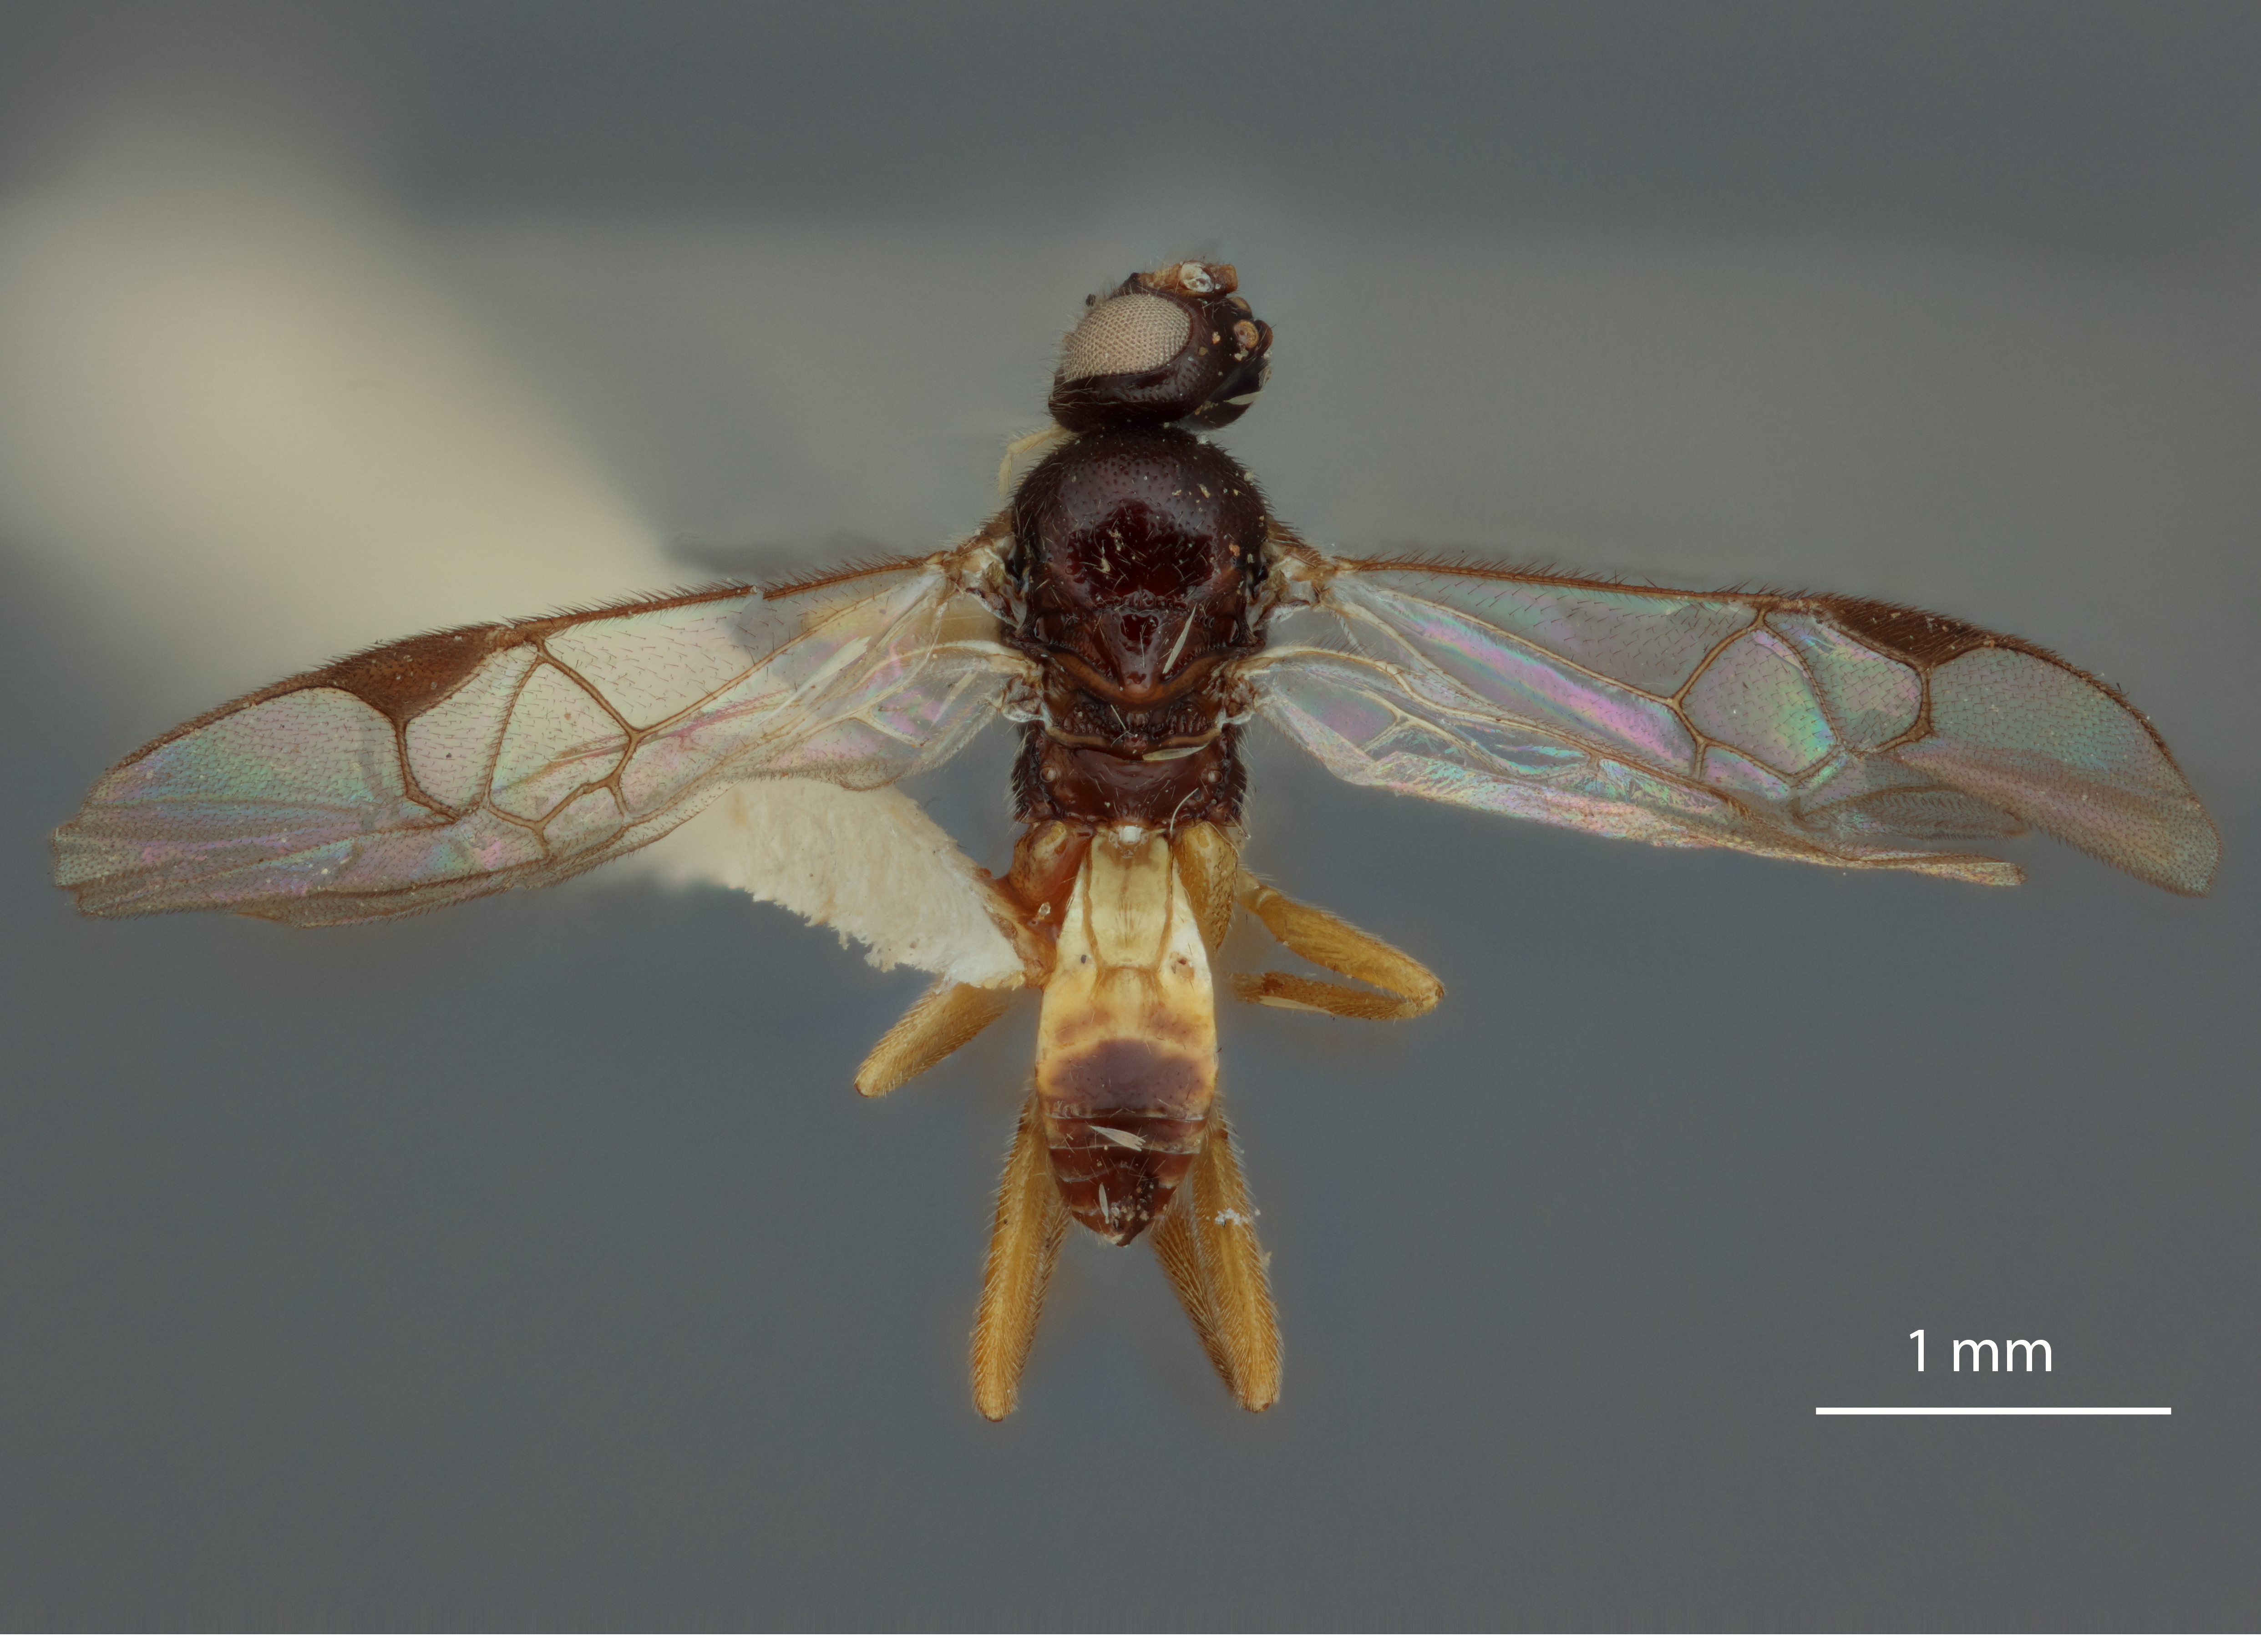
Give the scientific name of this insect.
Apanteles pallidocinctus
